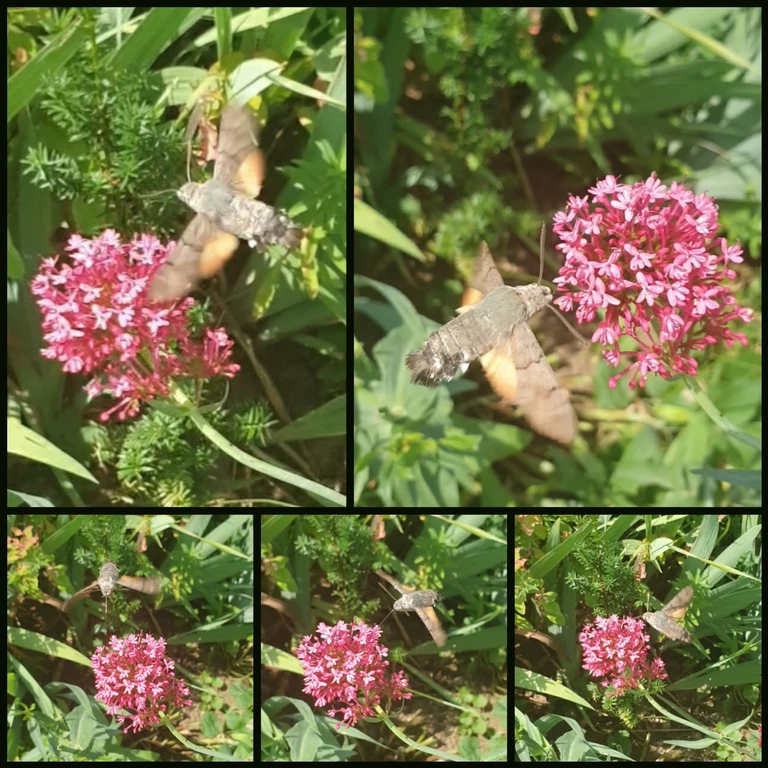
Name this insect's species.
Macroglossum stellatarum
